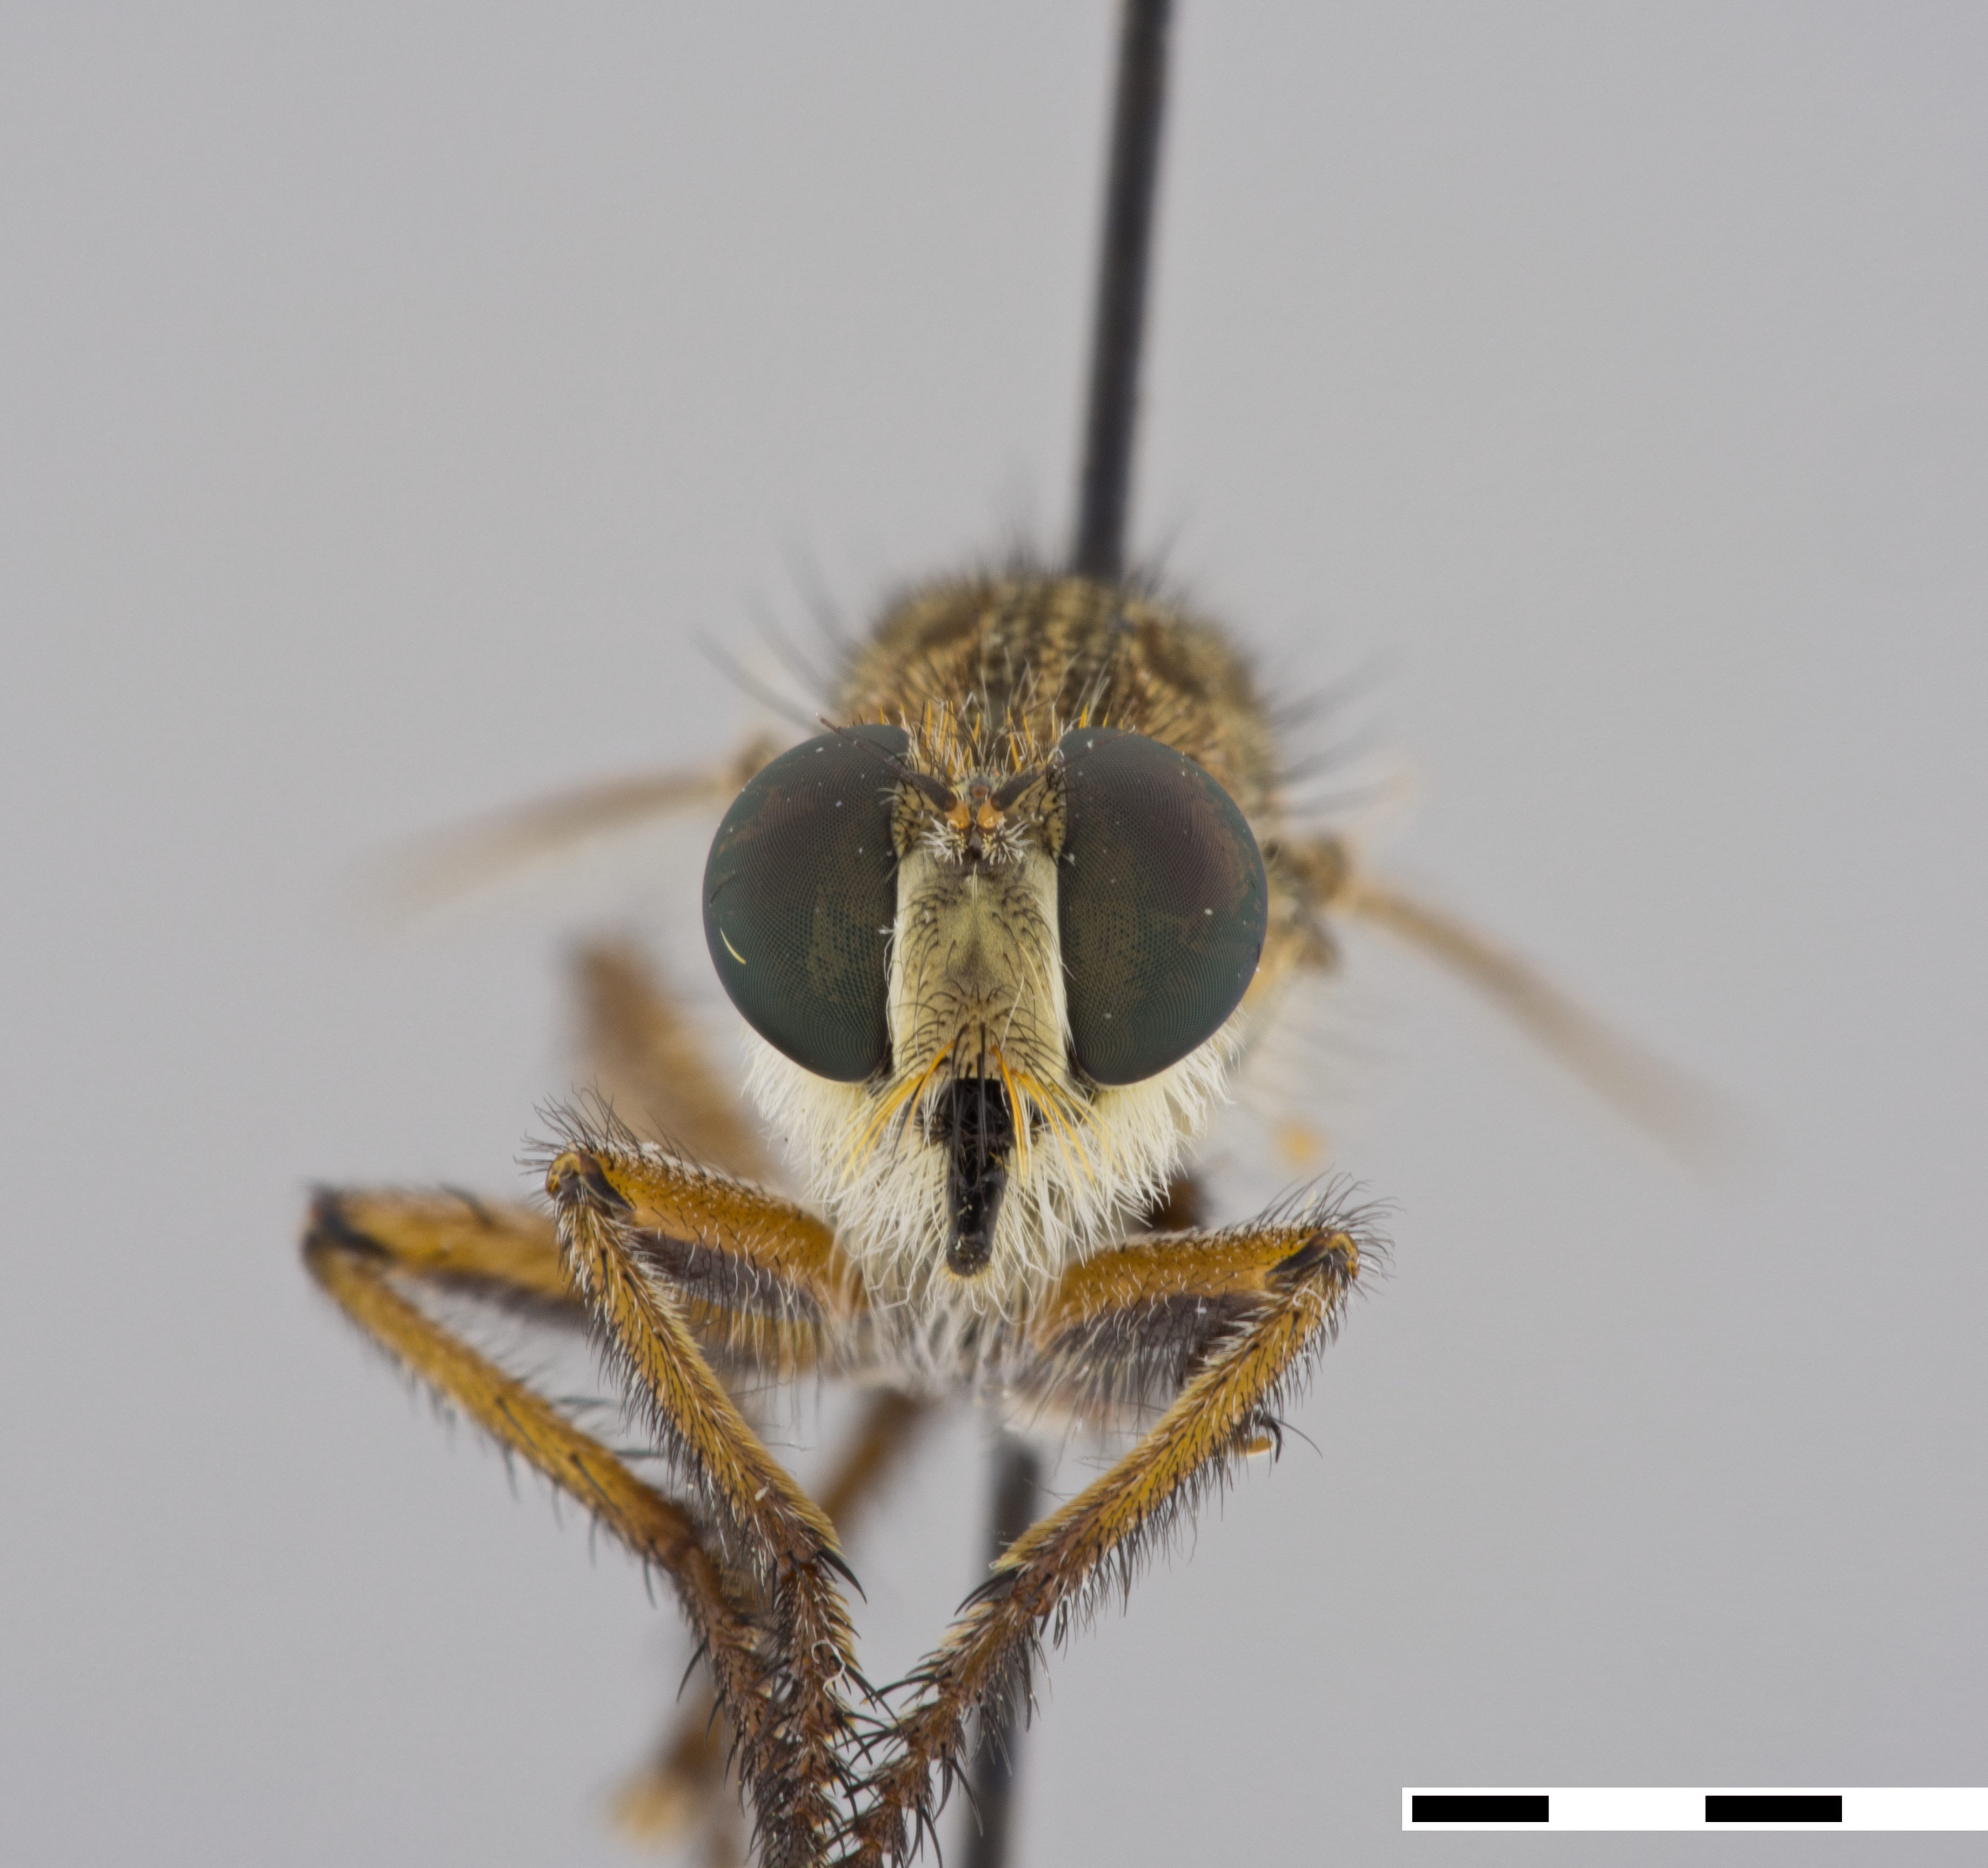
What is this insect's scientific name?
Promachus amastrus
